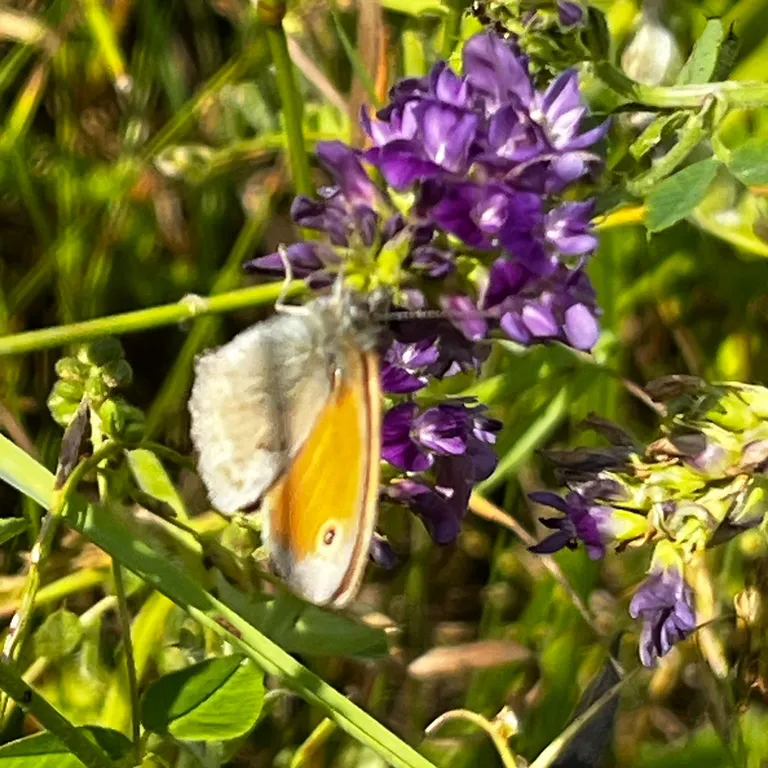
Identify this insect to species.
Coenonympha pamphilus
